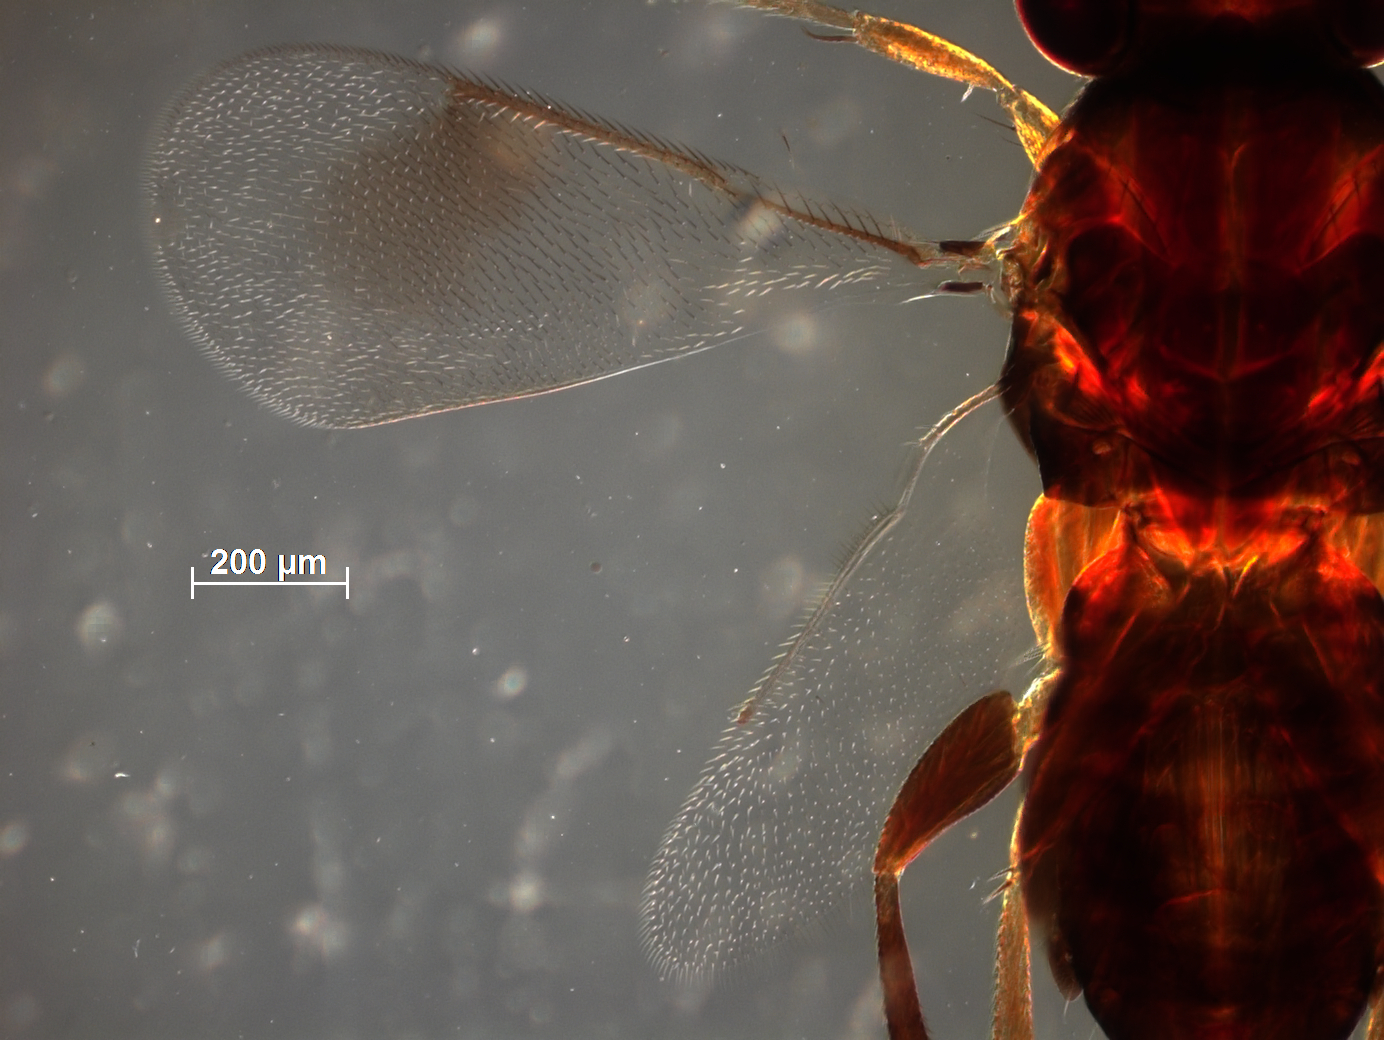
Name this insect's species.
Coccophagus speciosus
